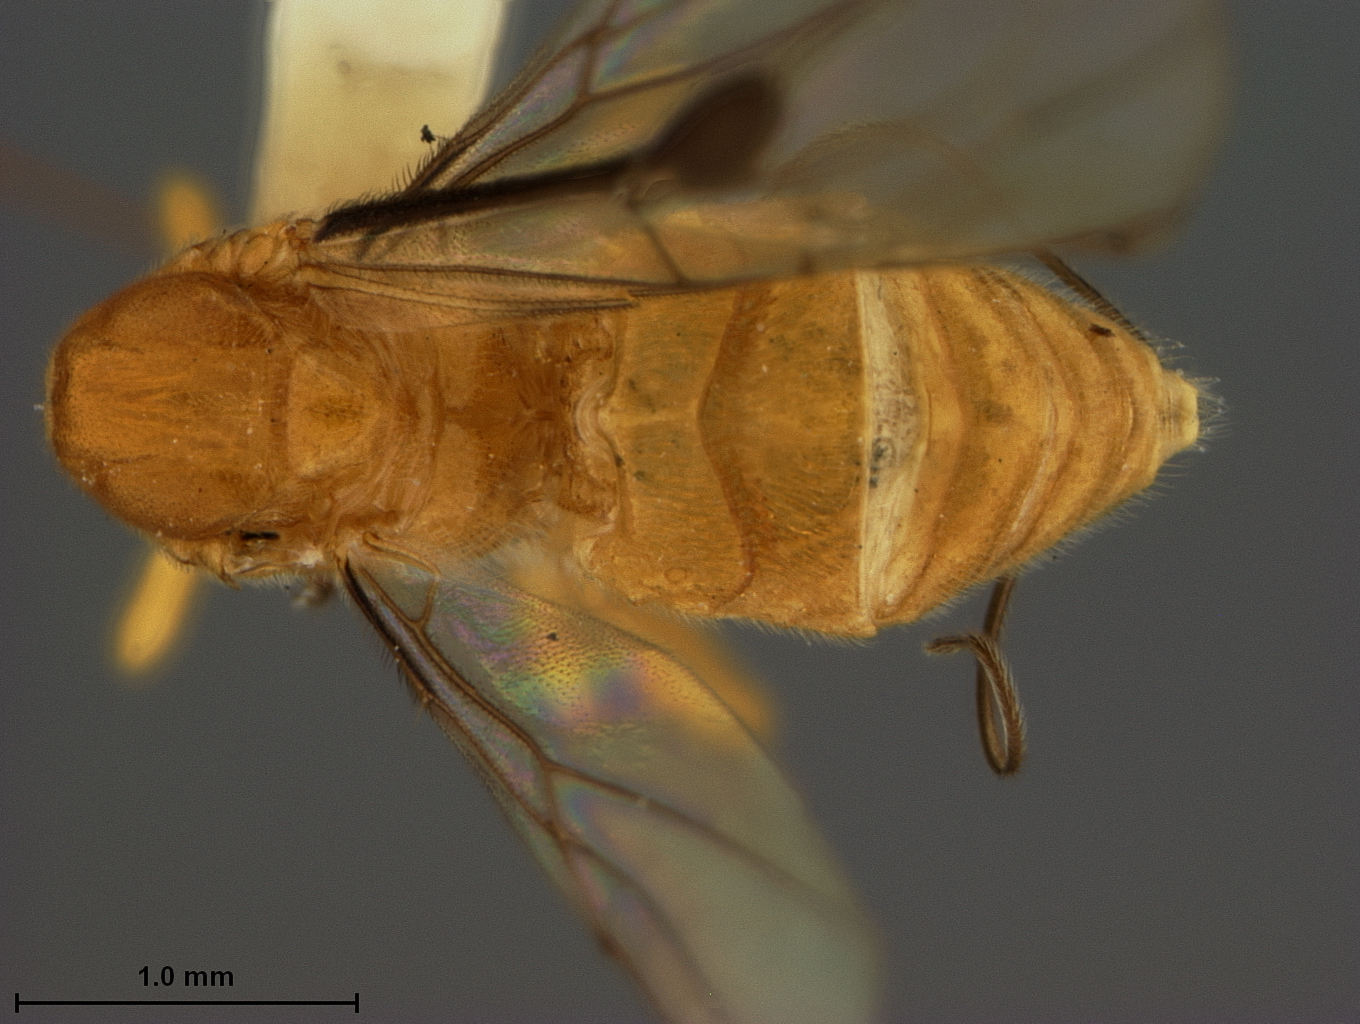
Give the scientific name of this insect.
Hemiglyptus flavus
